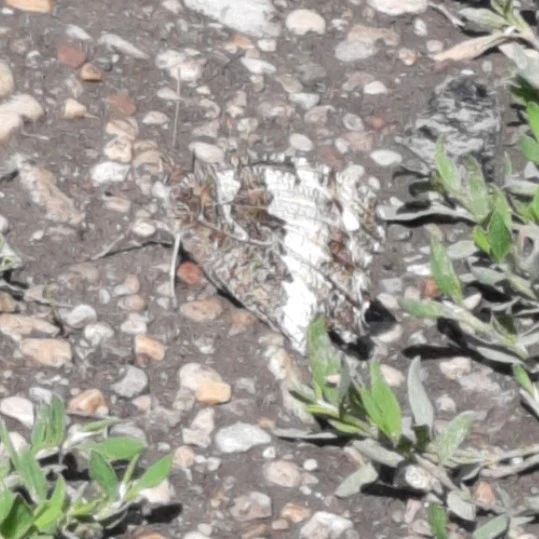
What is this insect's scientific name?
Brintesia circe
